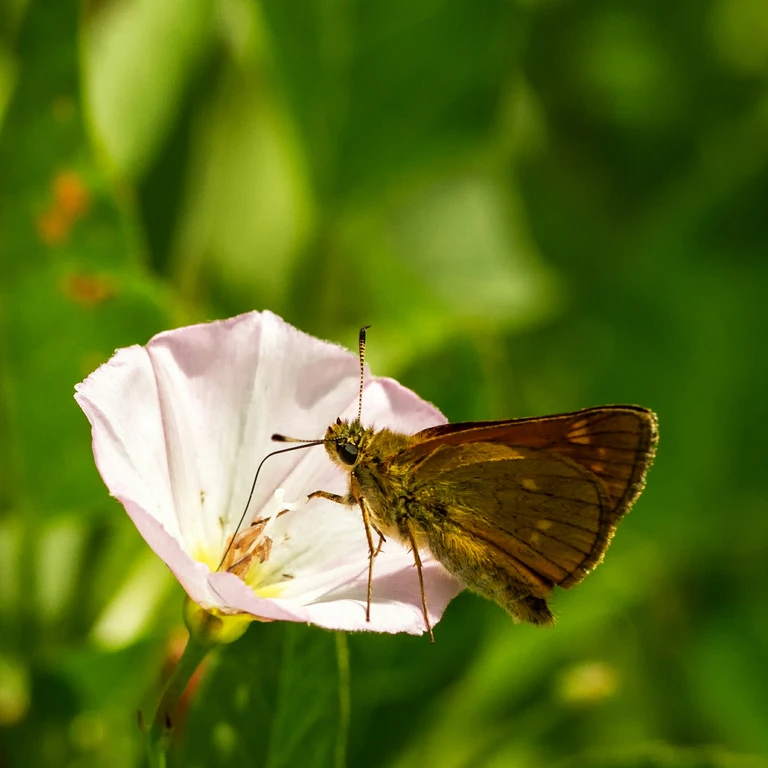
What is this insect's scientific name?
Ochlodes sylvanus (also Ochlodes venata)
